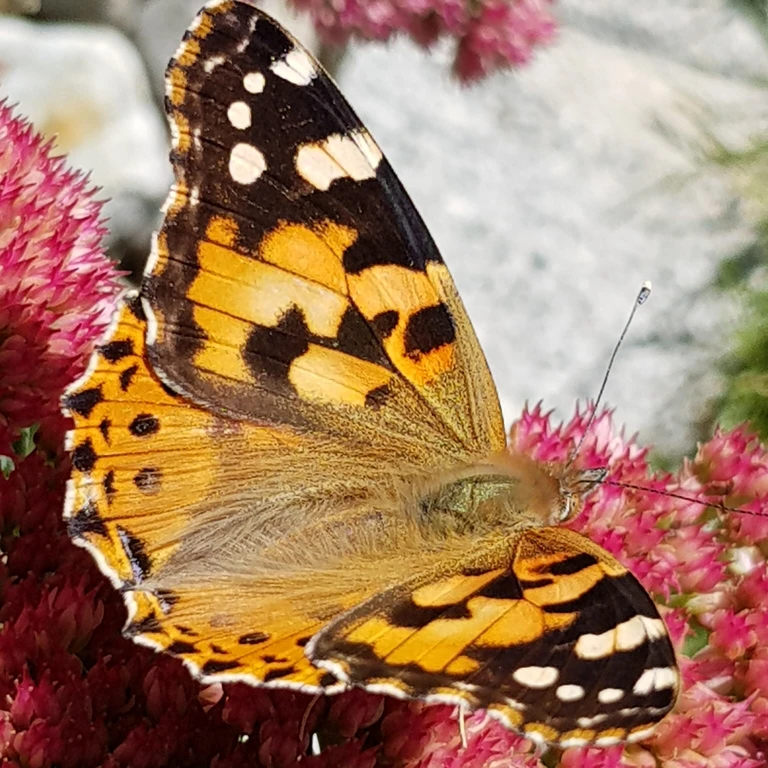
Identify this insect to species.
Vanessa cardui
